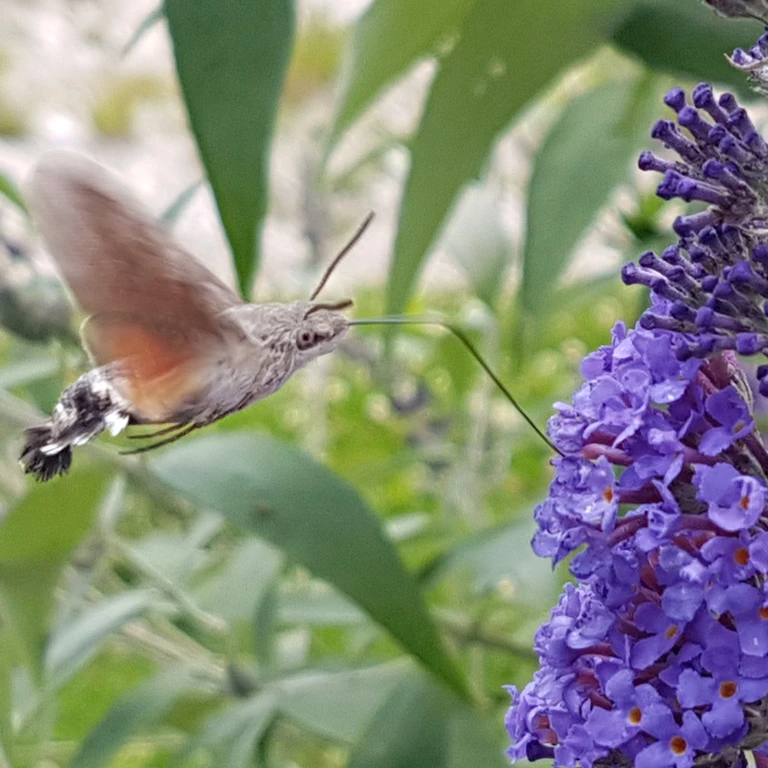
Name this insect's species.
Macroglossum stellatarum
